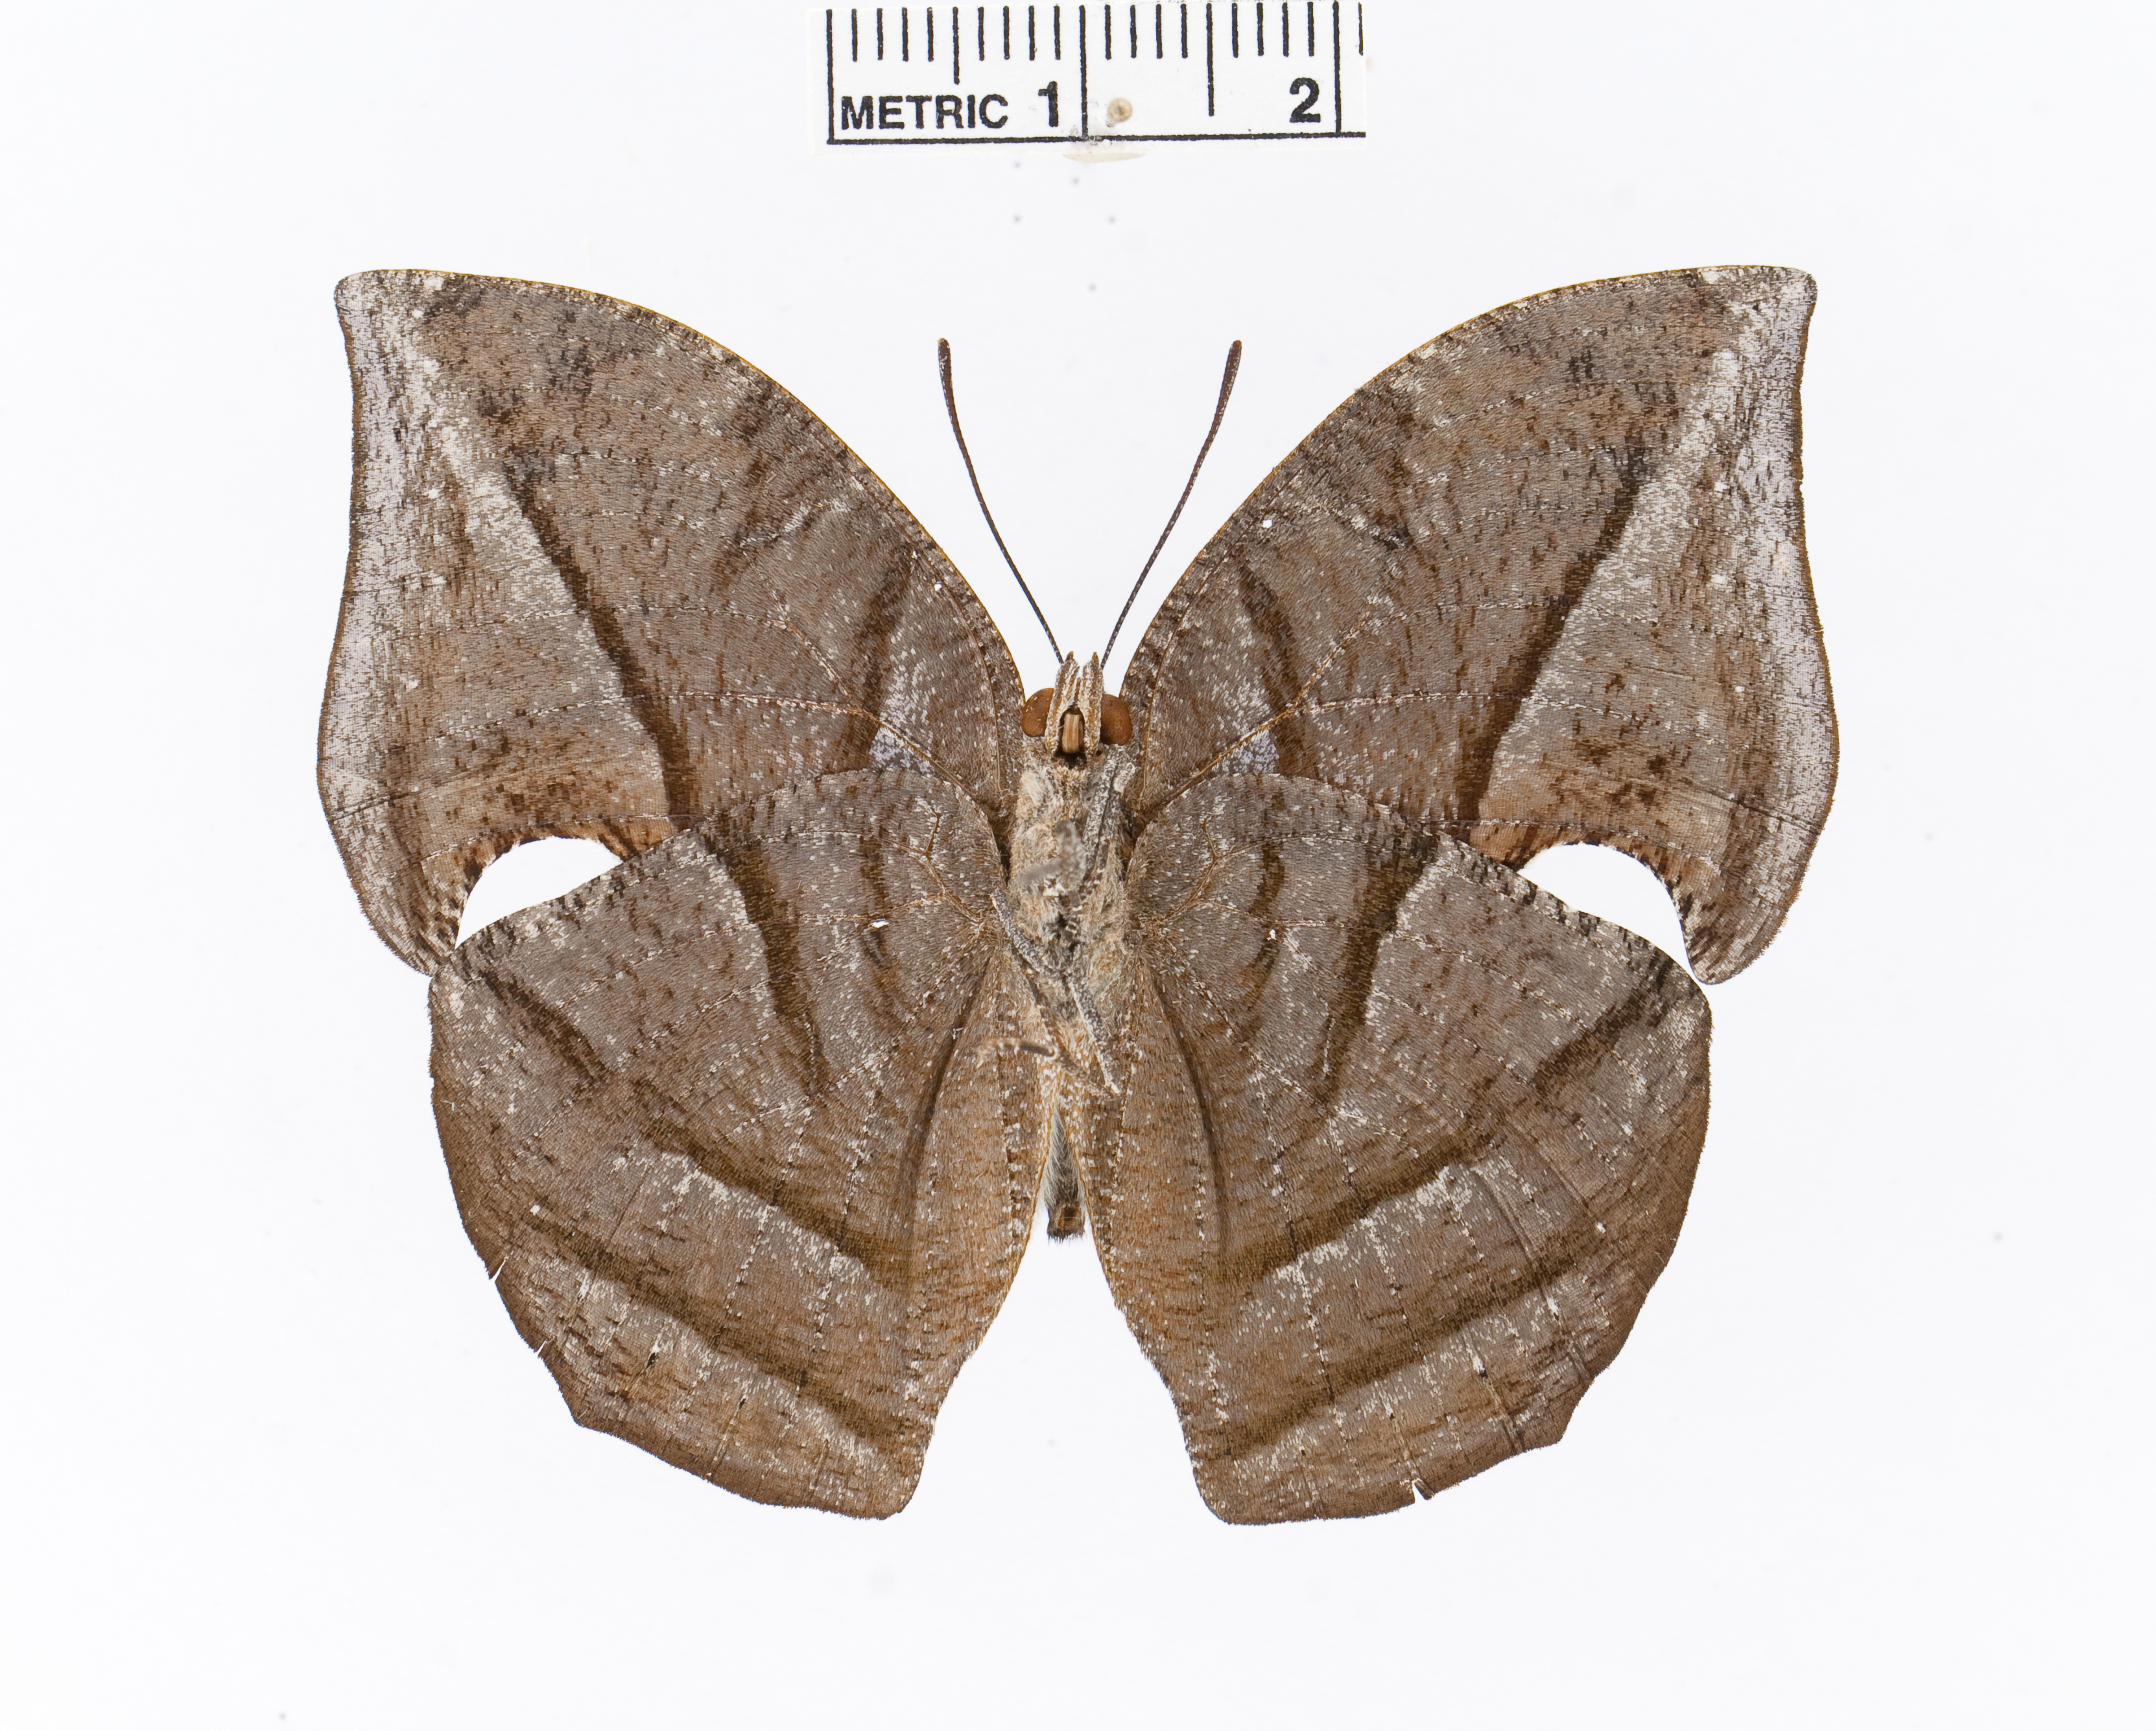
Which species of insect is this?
Memphis lineata
